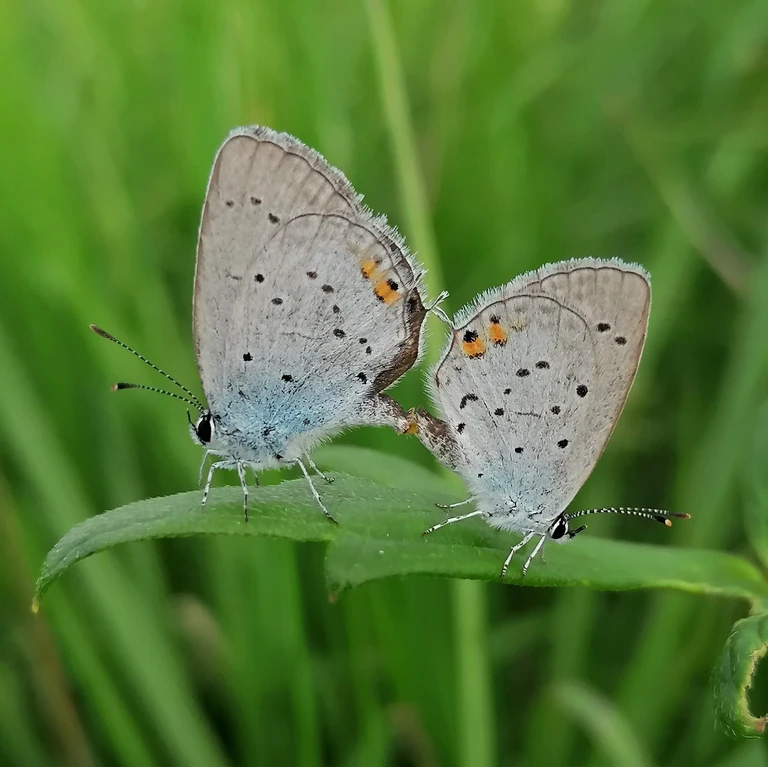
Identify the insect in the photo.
Cupido argiades (also Elkalyce argiades)
